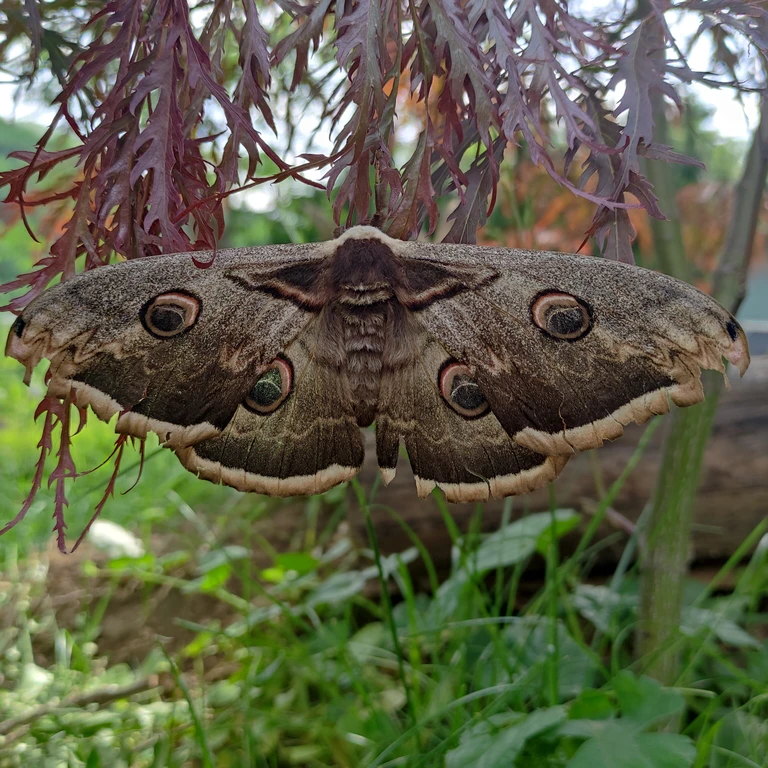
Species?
Saturnia pyri
